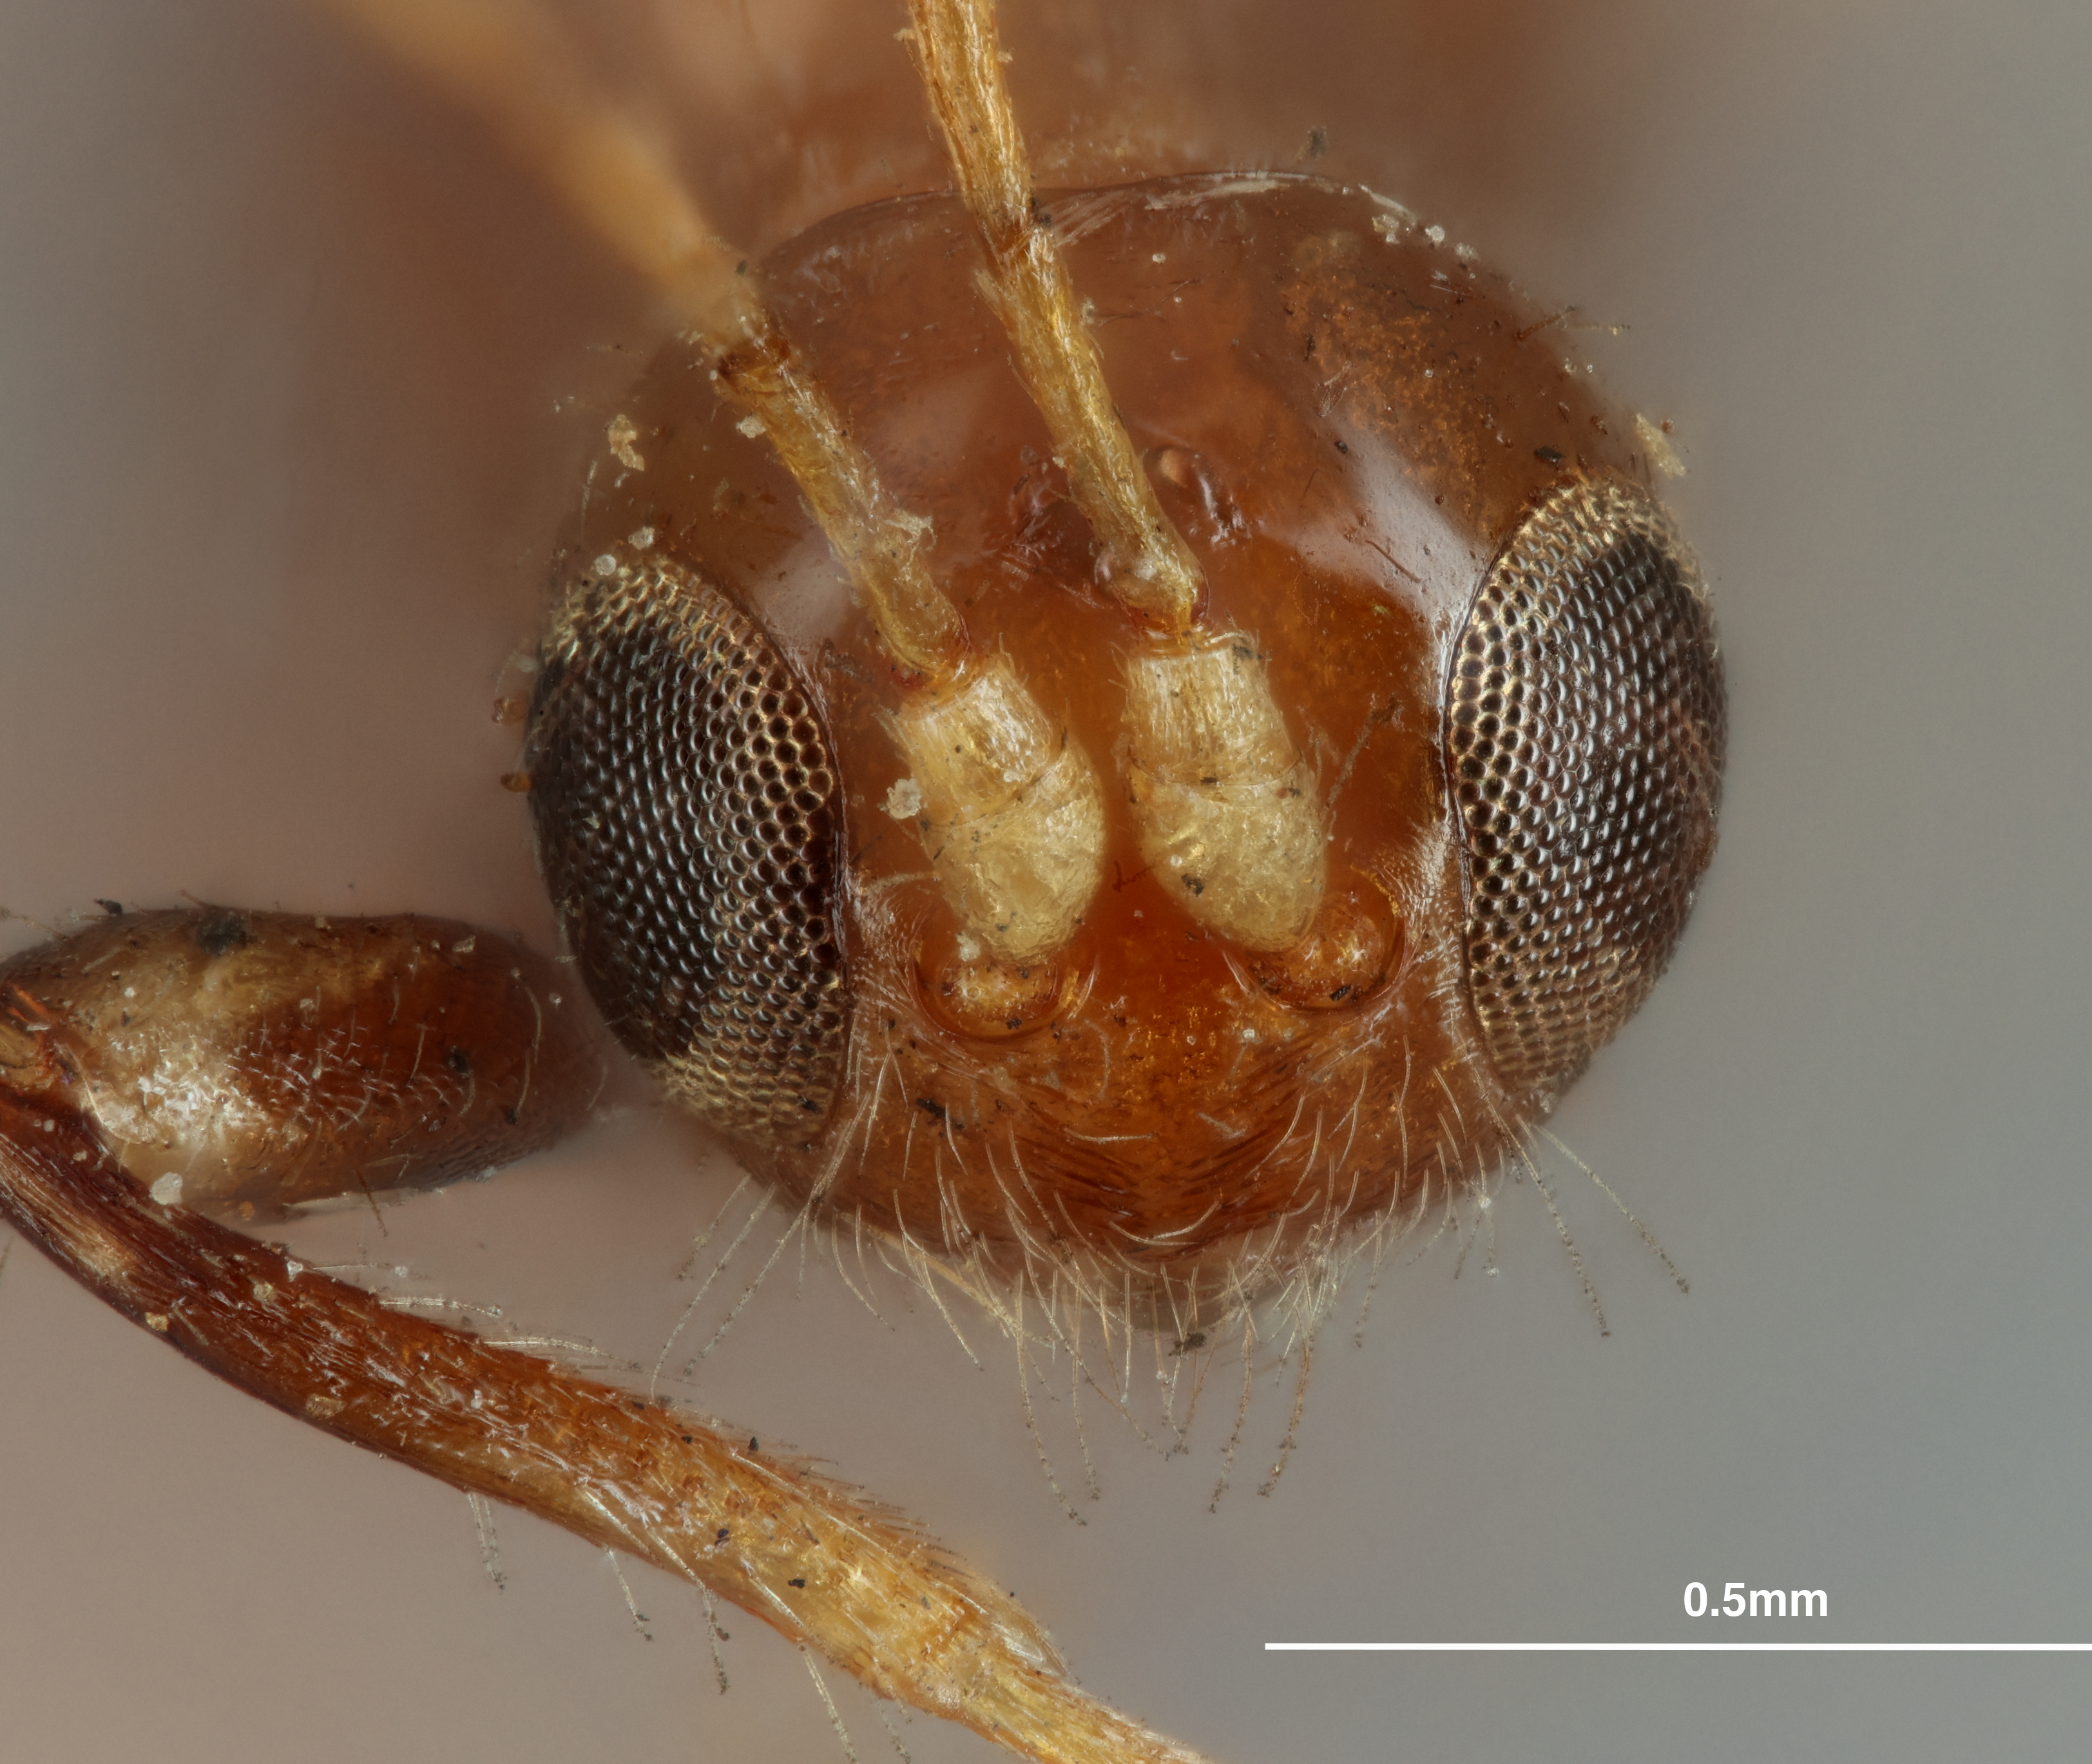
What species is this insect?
Spathius calacte
